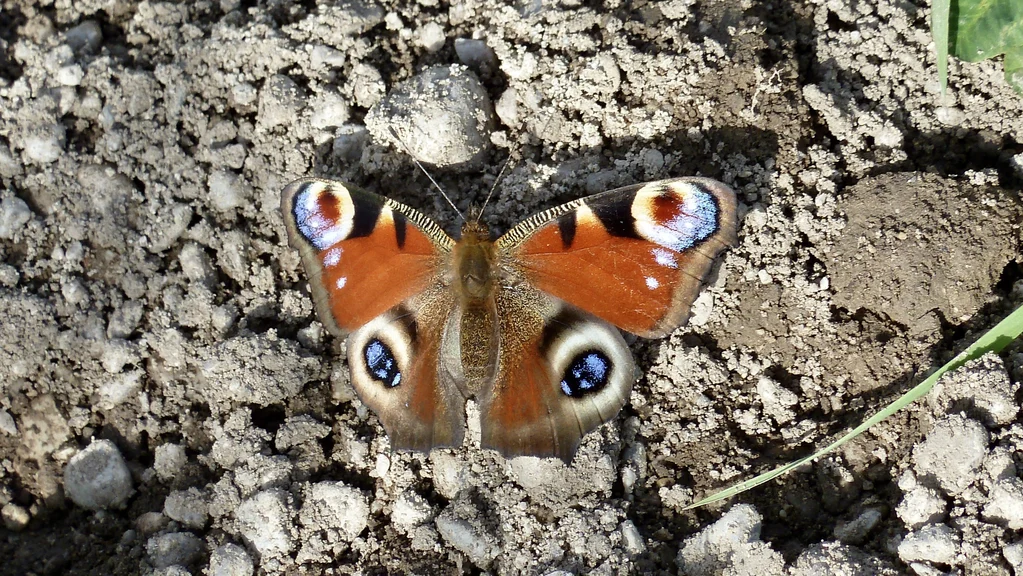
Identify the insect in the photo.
Aglais io
